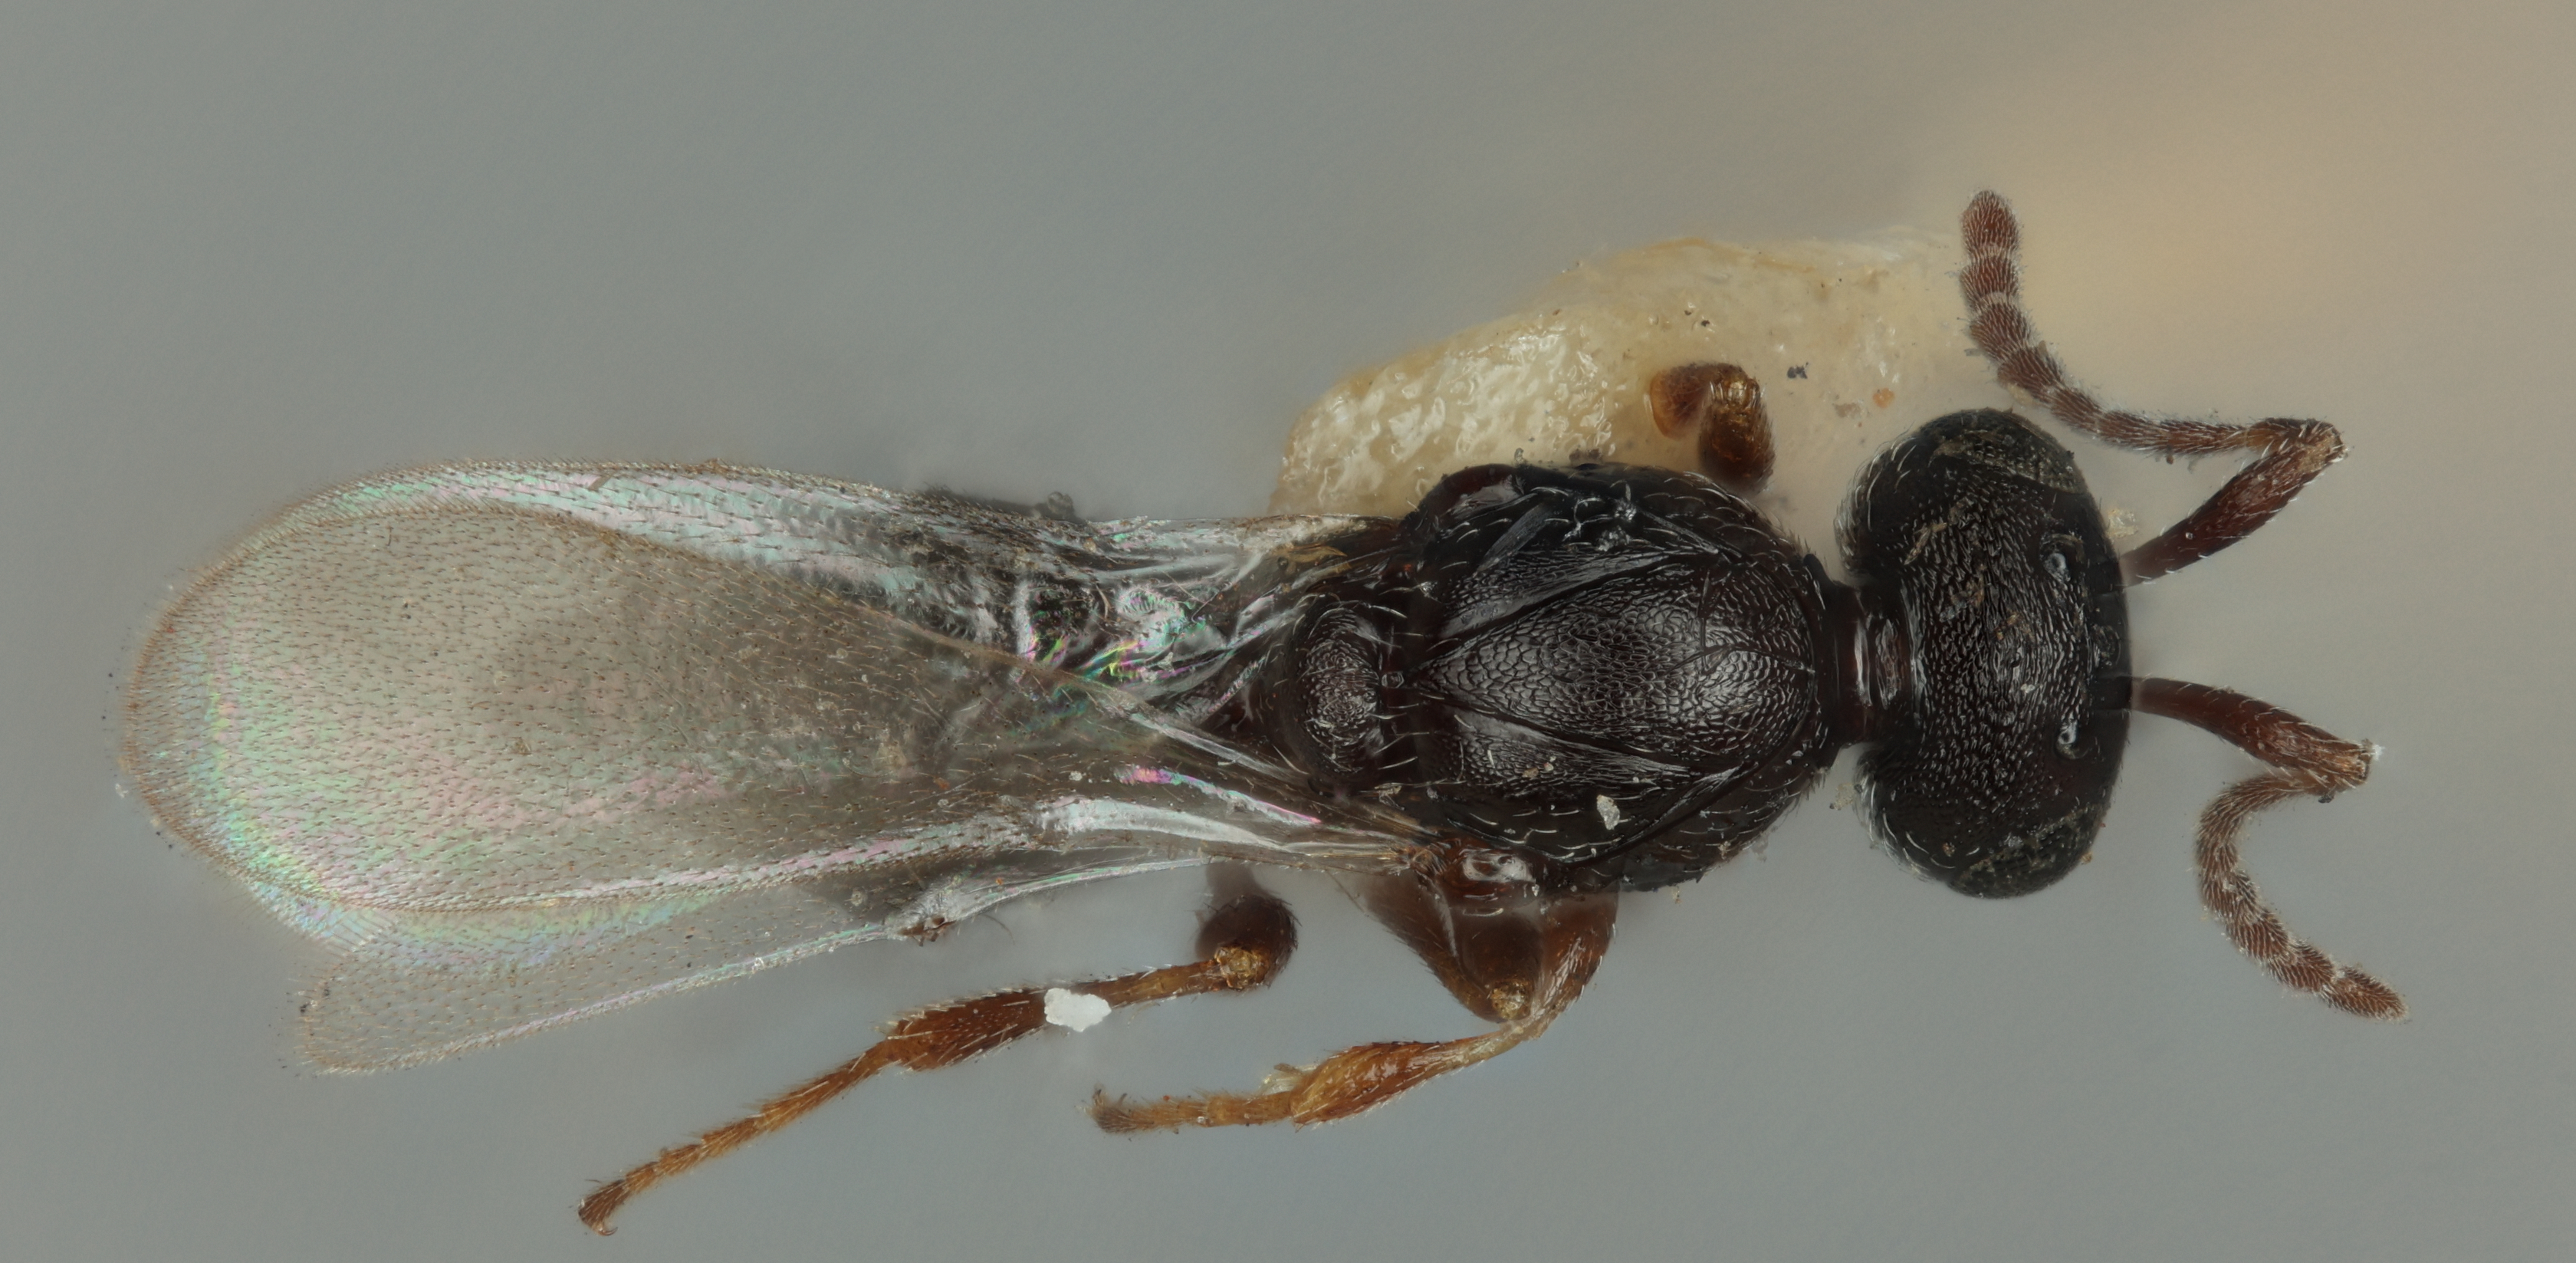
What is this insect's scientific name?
Polymecus alnicola
